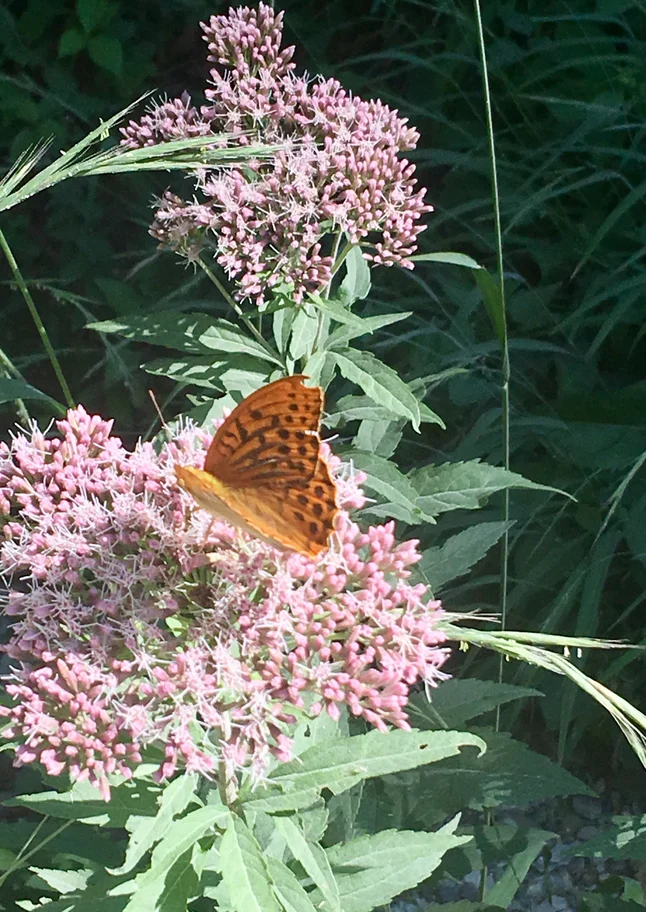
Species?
Argynnis paphia
